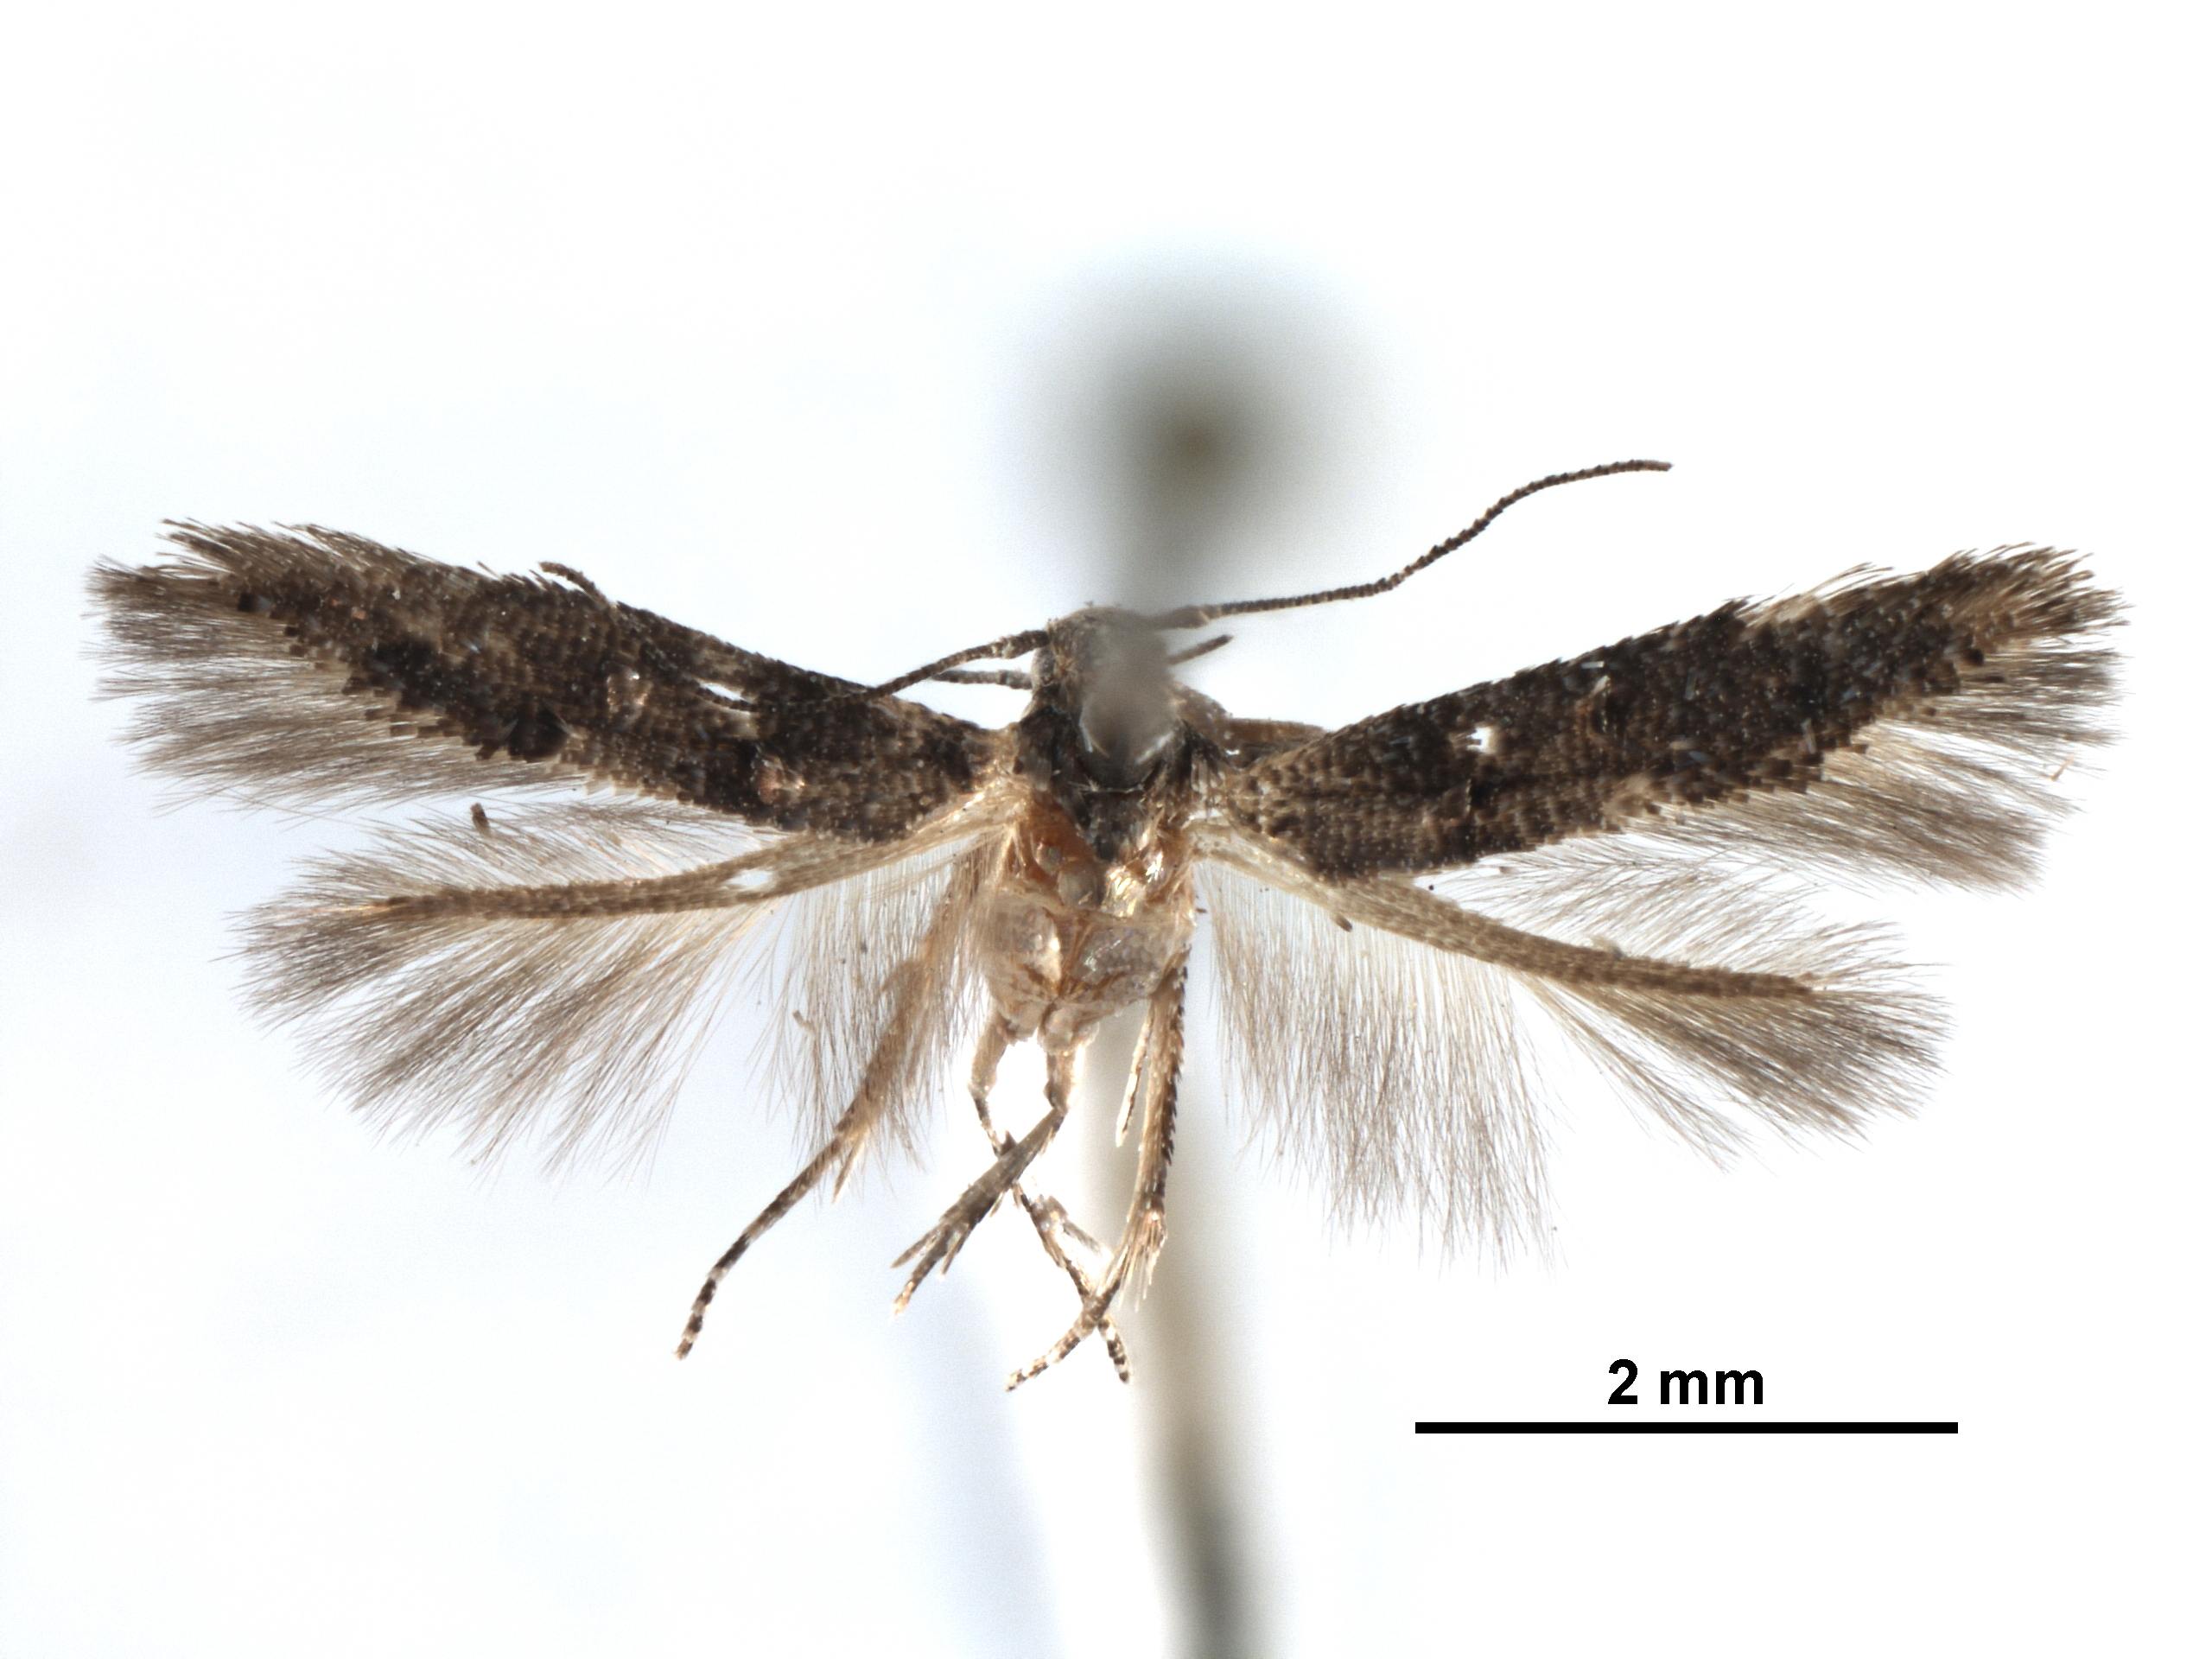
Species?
Stilbosis ornatrix
